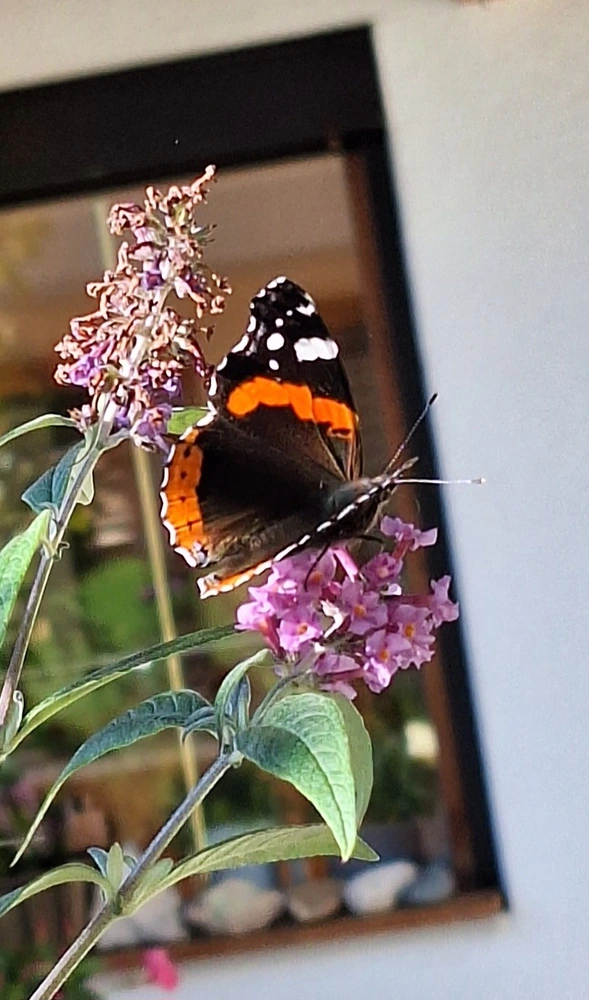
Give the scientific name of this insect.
Vanessa atalanta
